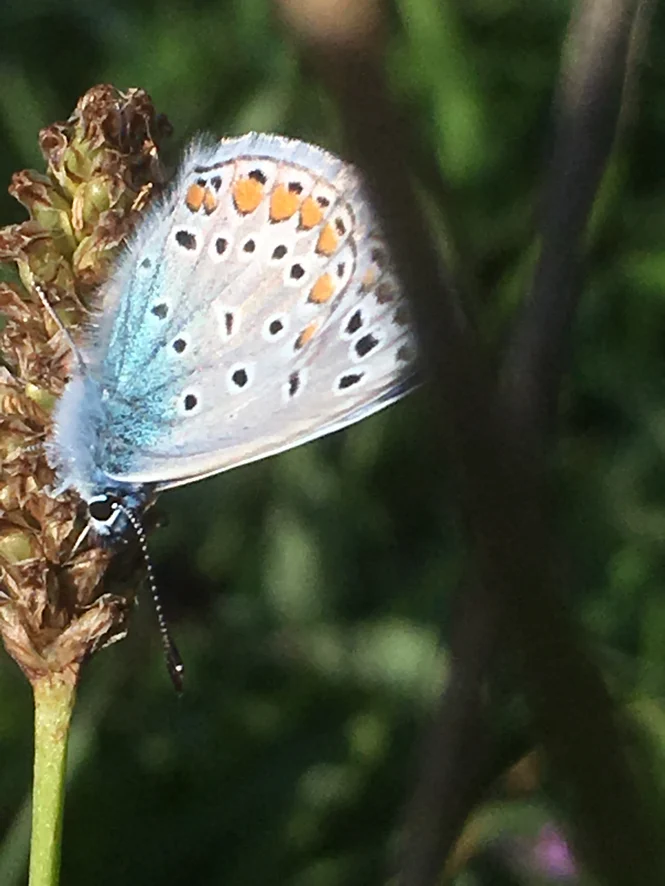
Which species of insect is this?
Polyommatus icarus
